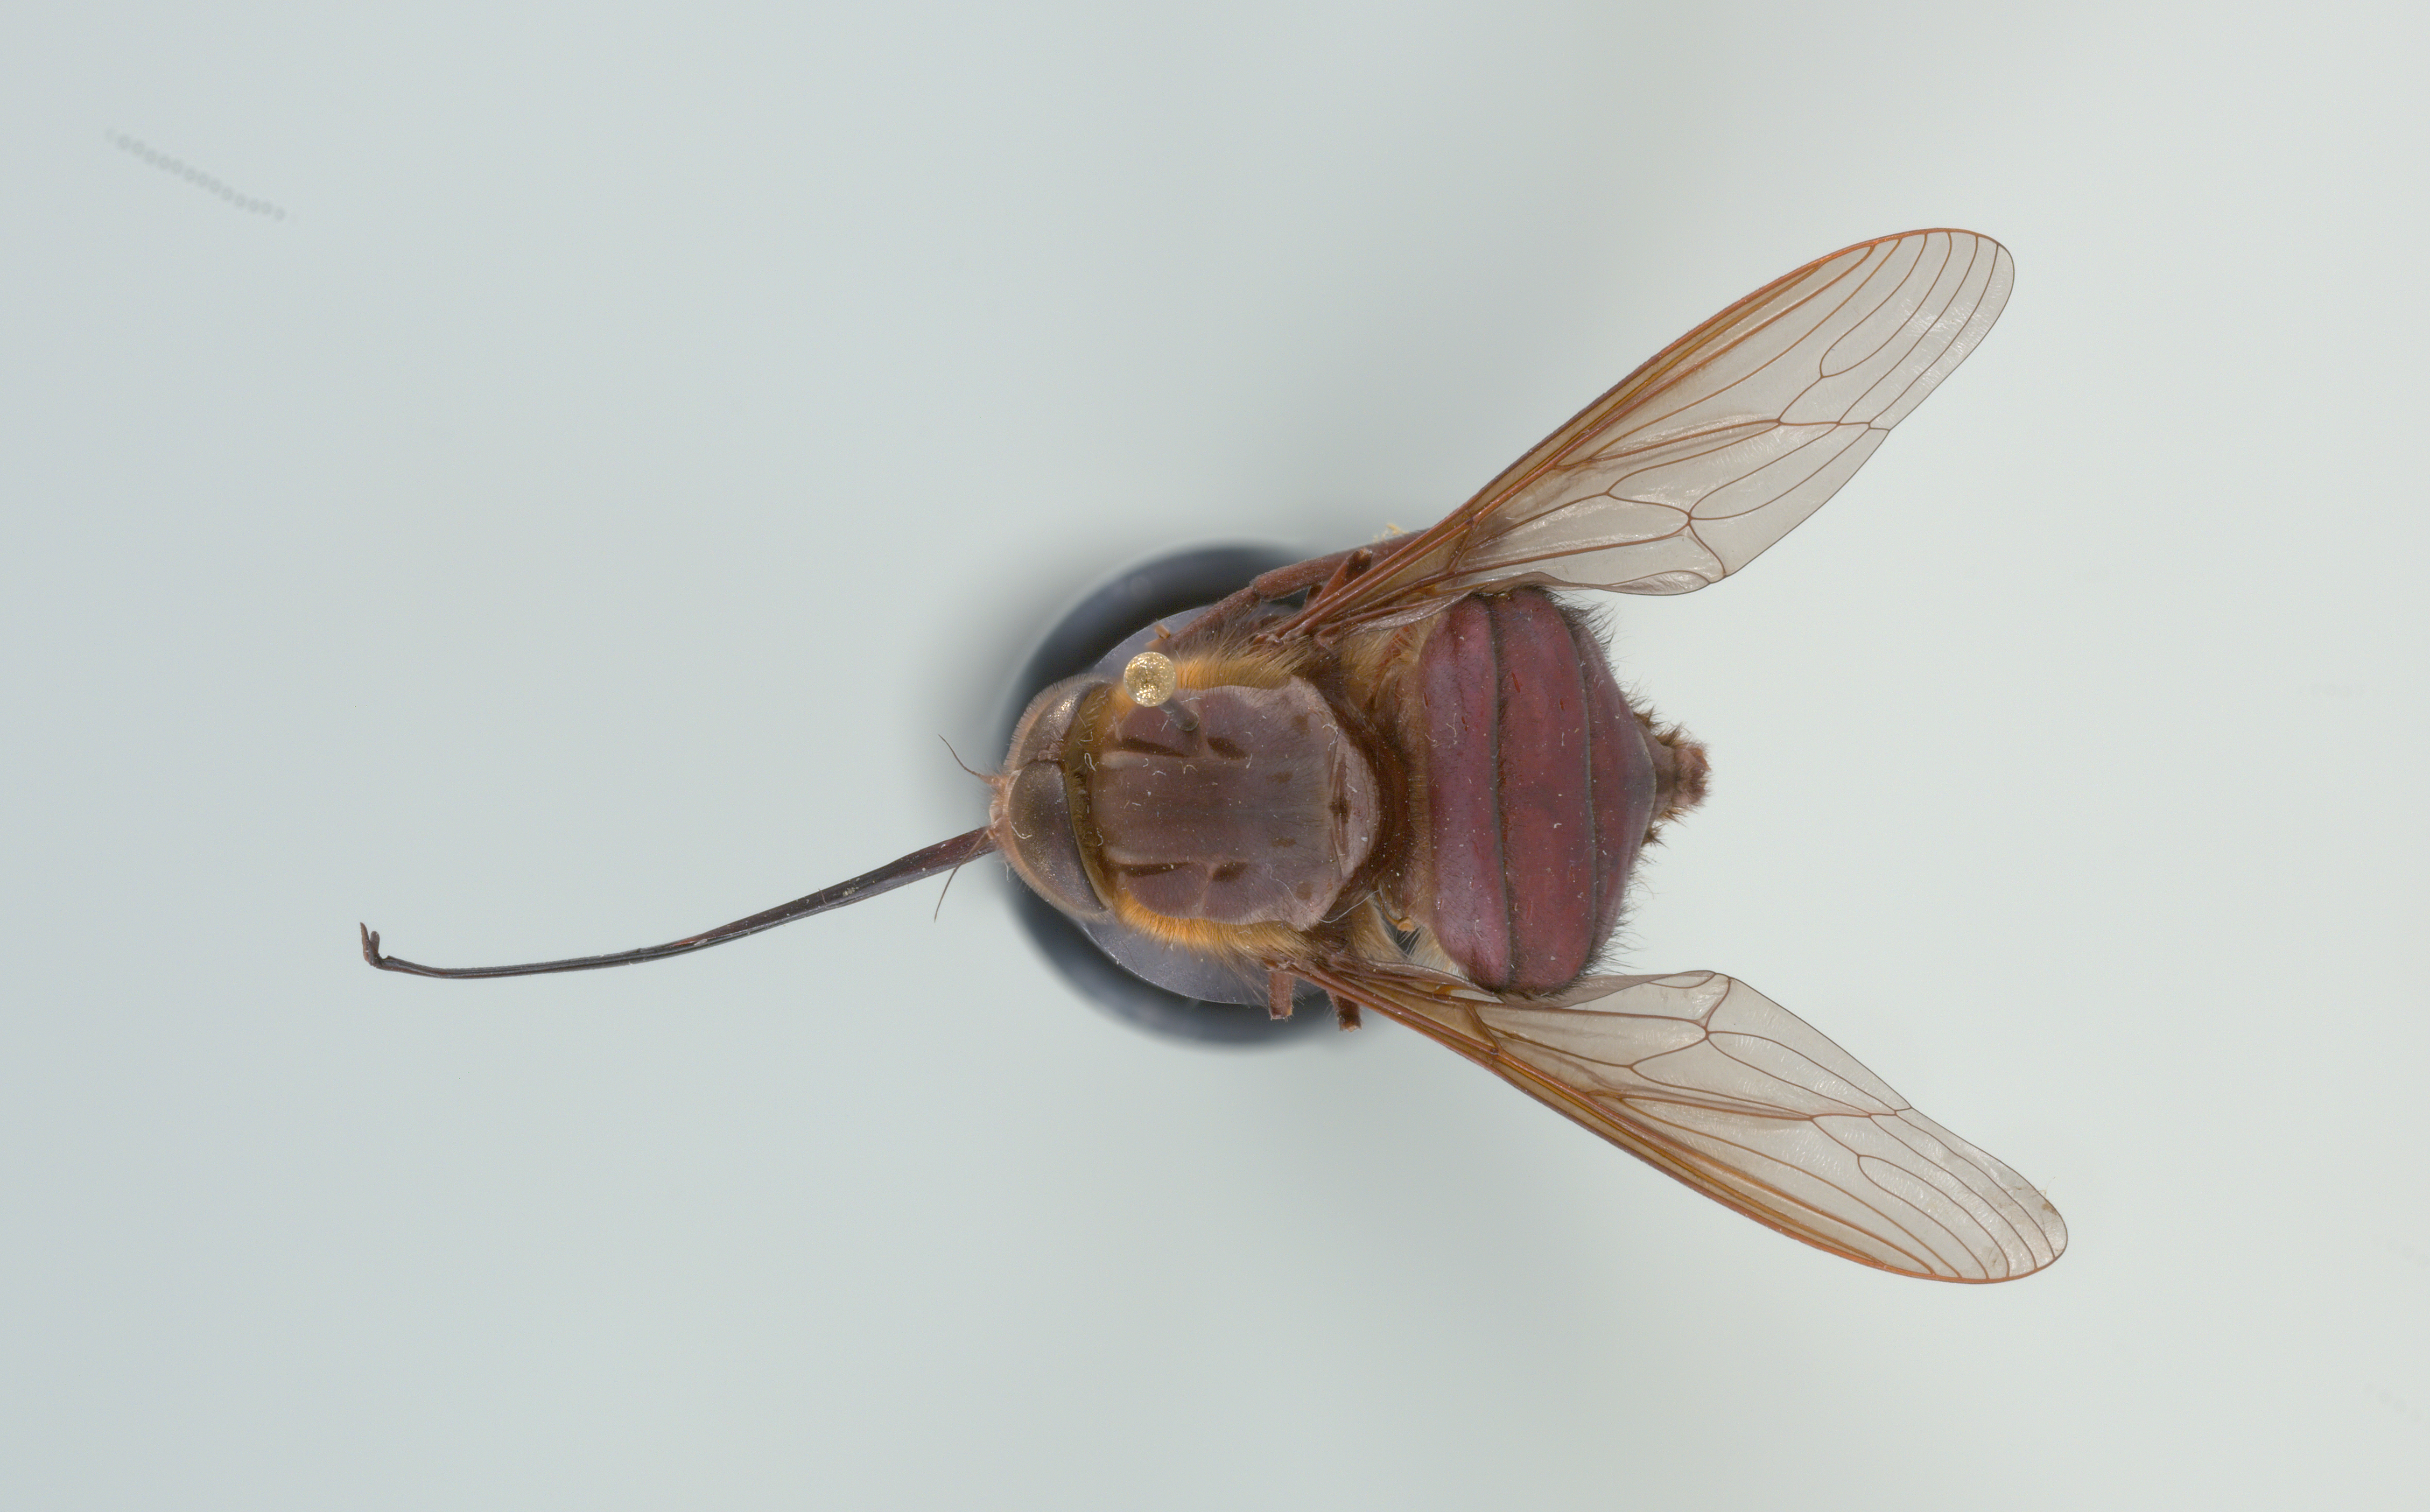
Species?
Trichophthalma eximia
